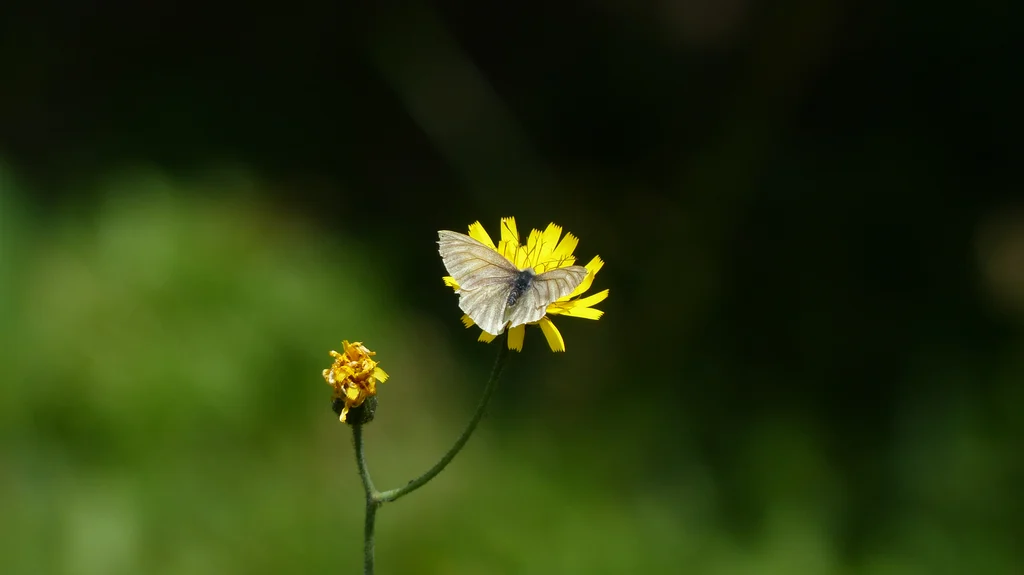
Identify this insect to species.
Pieris bryoniae
